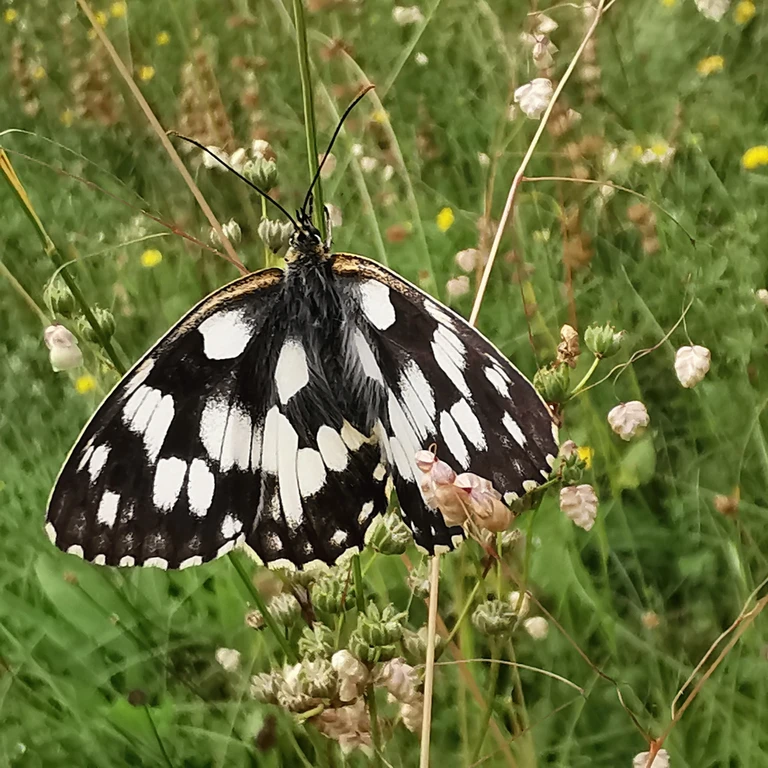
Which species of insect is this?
Melanargia galathea
